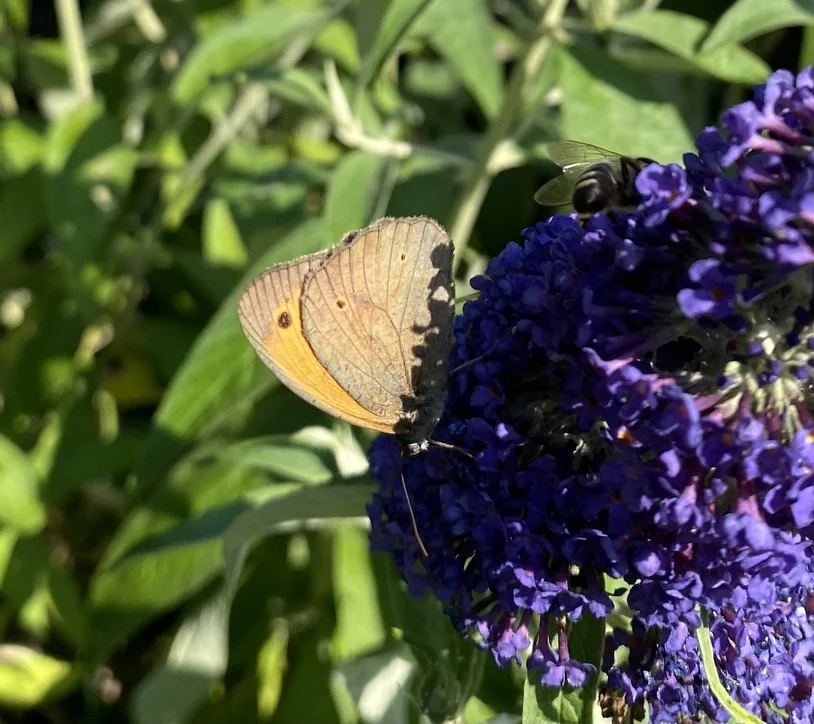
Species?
Maniola jurtina
